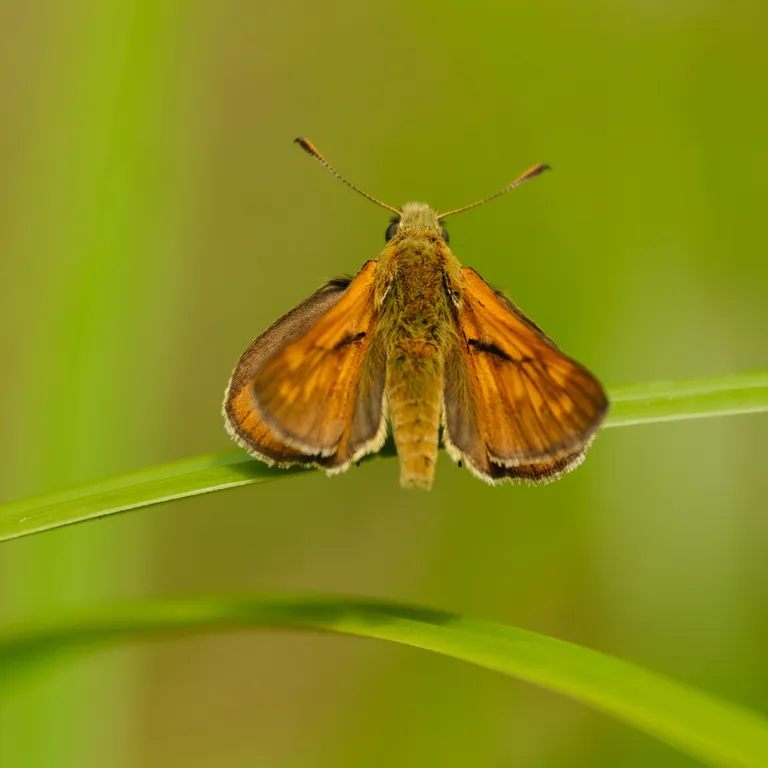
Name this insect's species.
Ochlodes sylvanus (also Ochlodes venata)
